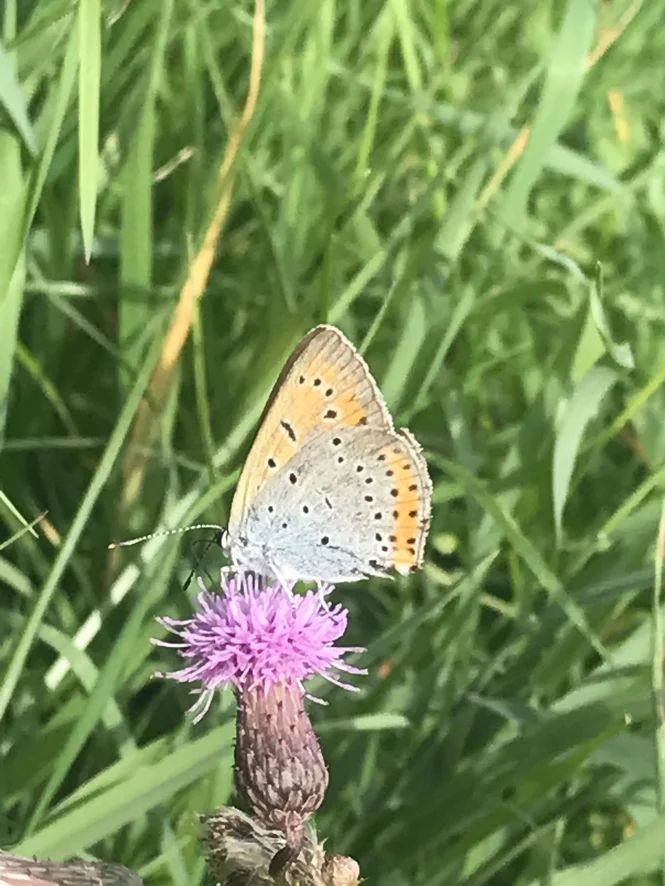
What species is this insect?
Lycaena dispar
